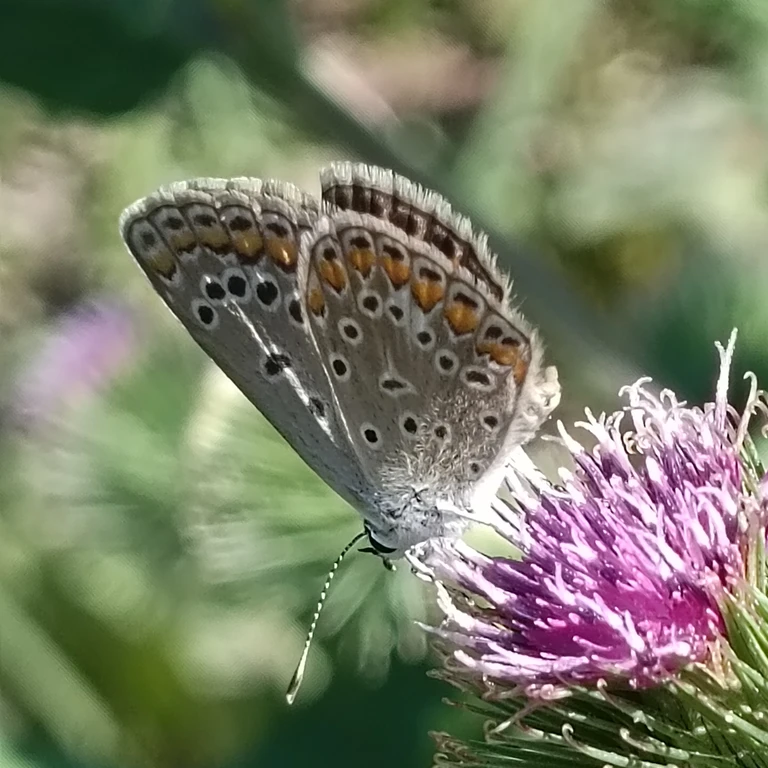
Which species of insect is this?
Polyommatus icarus
